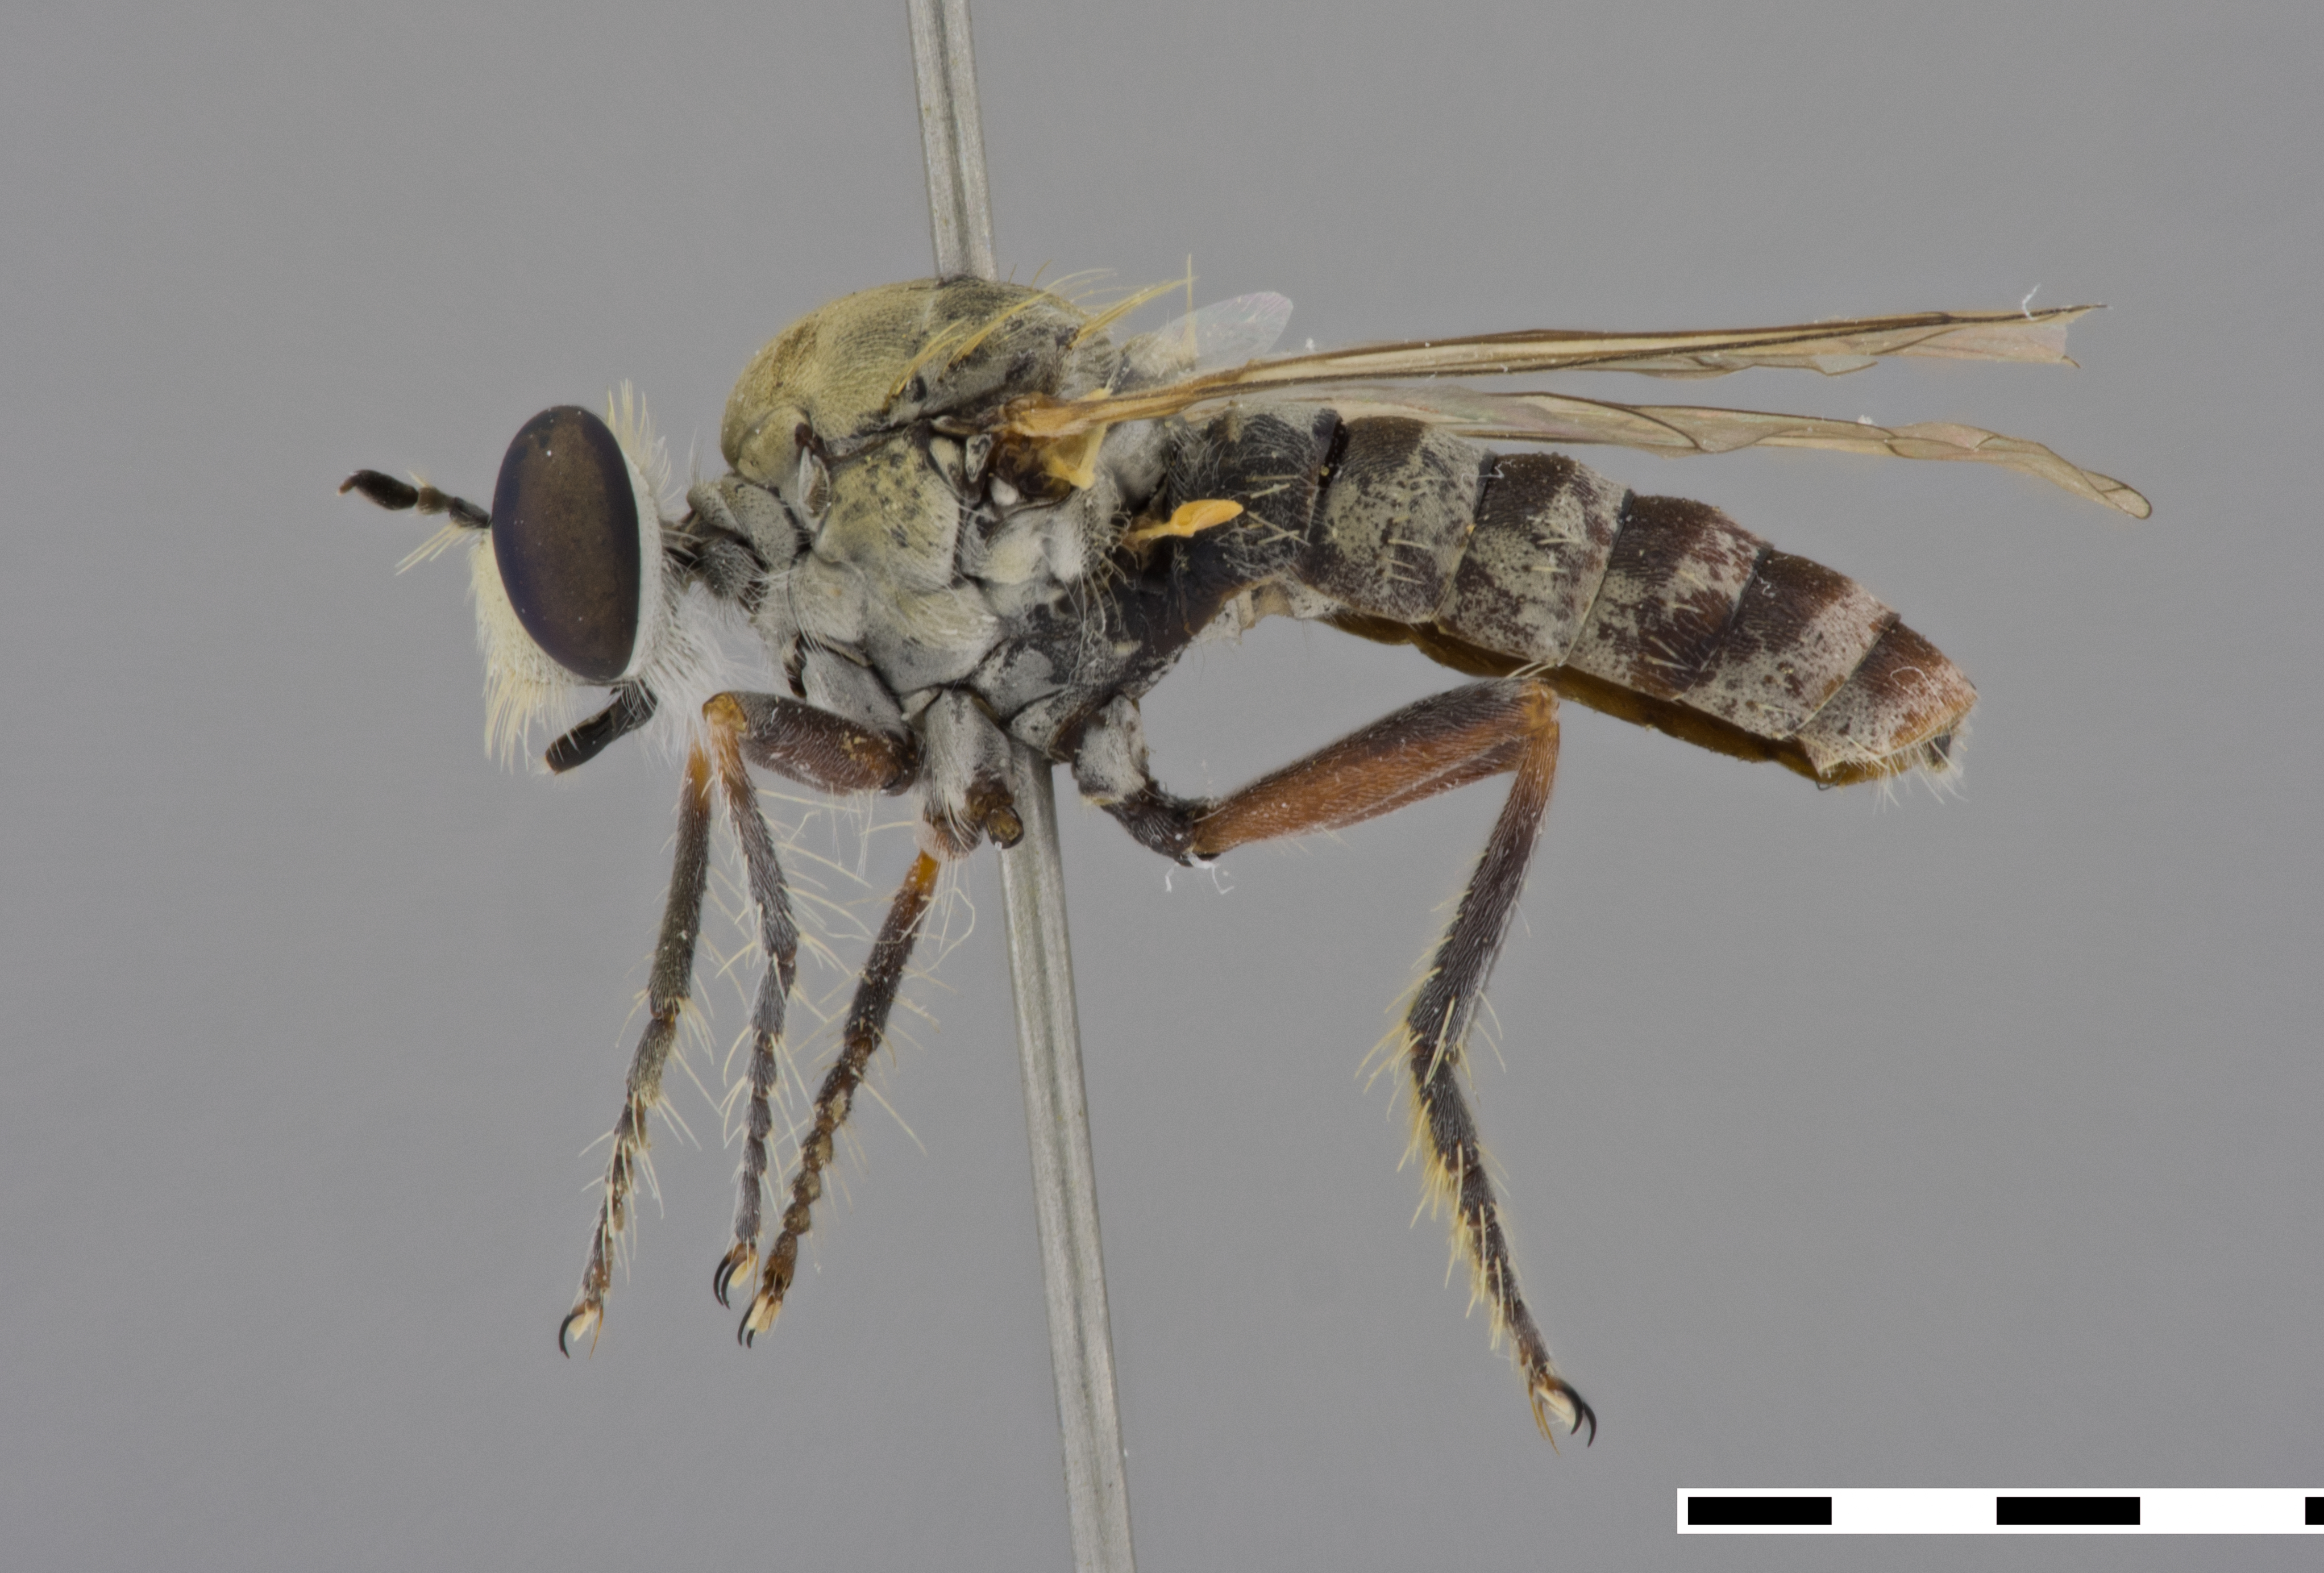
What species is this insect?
Laphystia tolandi
